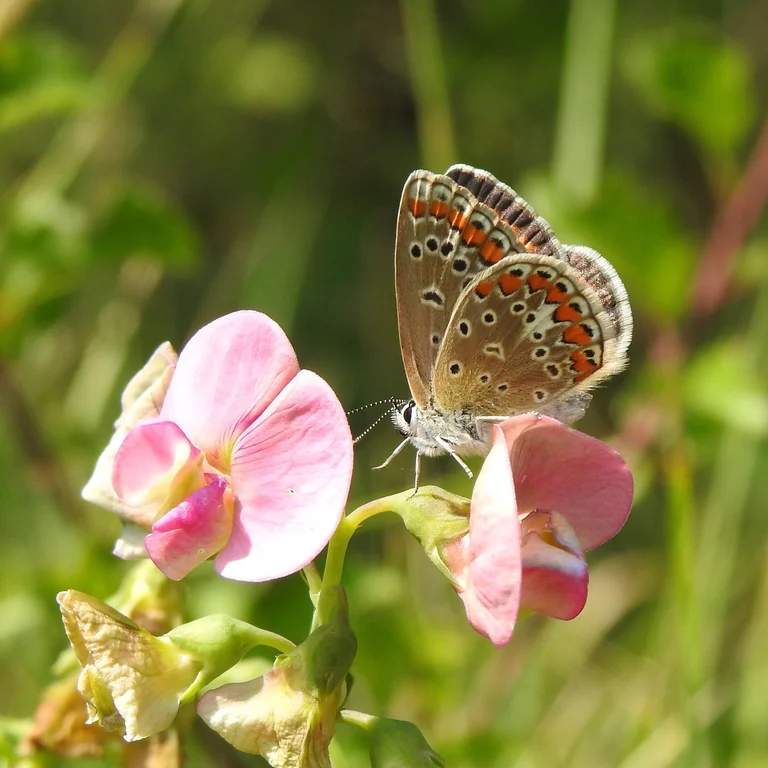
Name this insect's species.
Polyommatus icarus
